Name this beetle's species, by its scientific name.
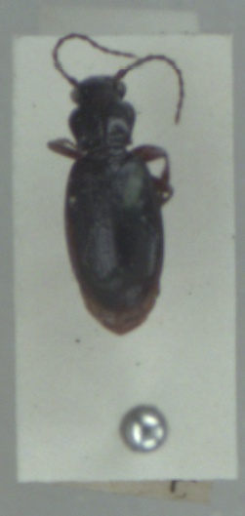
Patrobus atrorufus
